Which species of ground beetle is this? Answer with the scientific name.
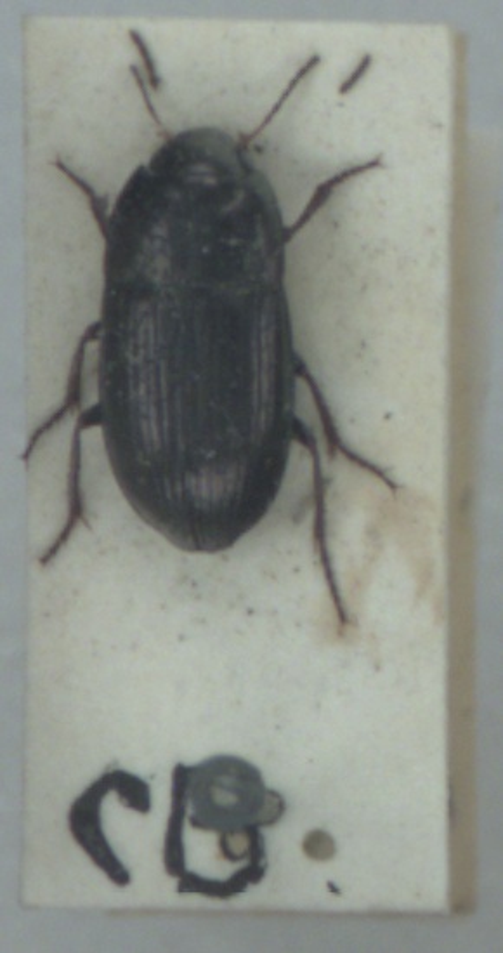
Amara communis
